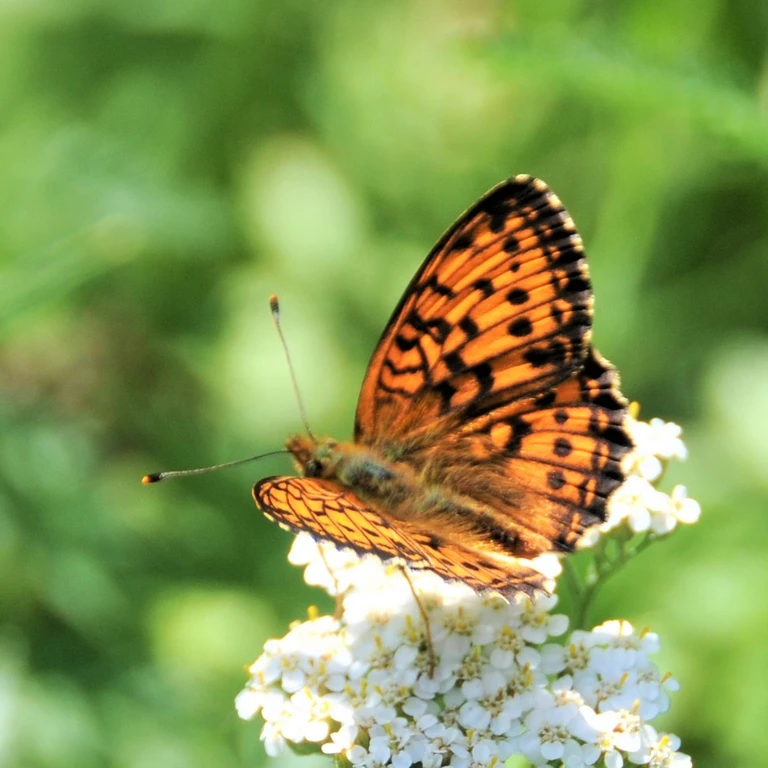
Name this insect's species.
Brenthis ino
